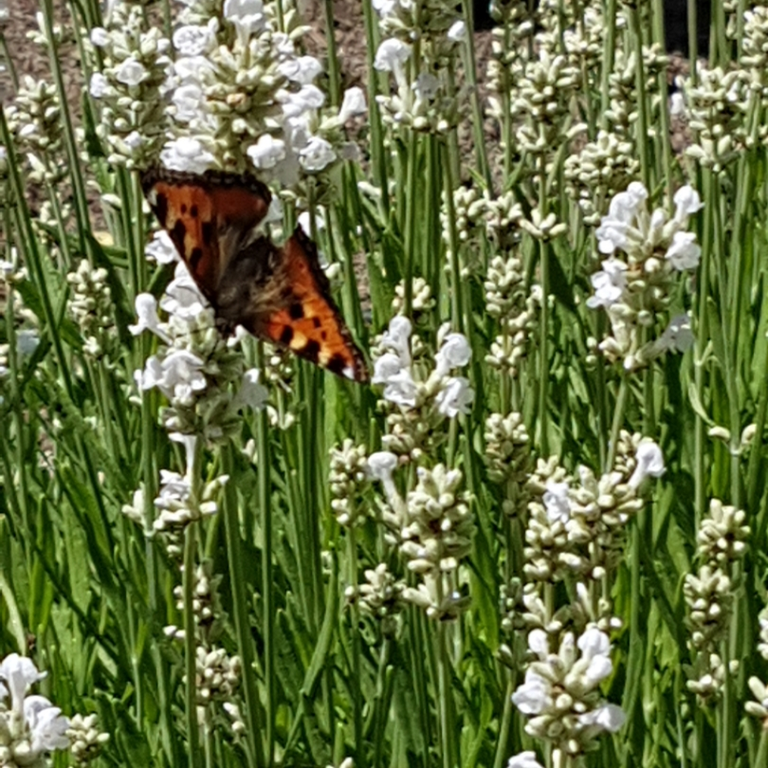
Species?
Aglais urticae
